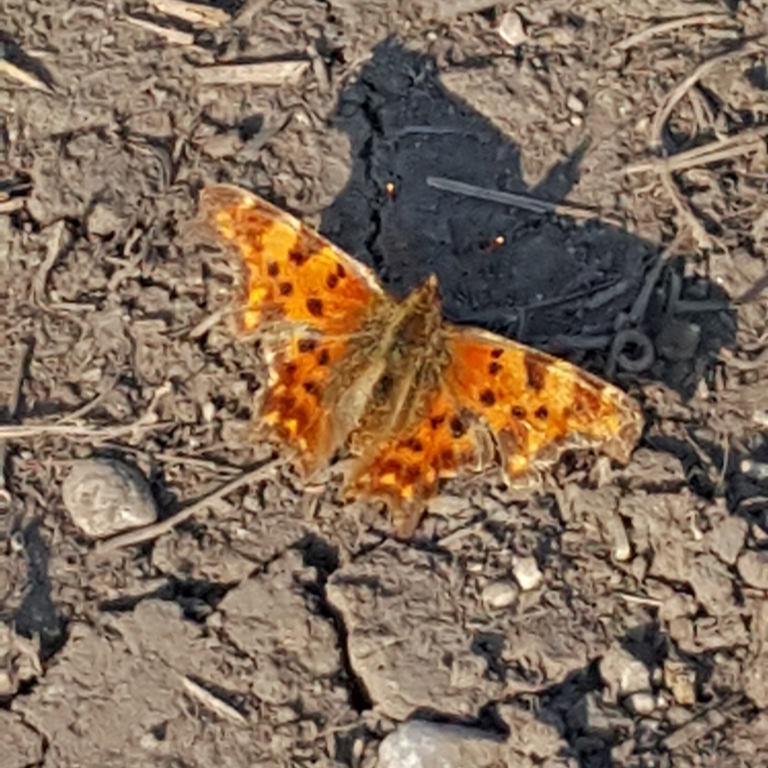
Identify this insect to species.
Polygonia c-album
